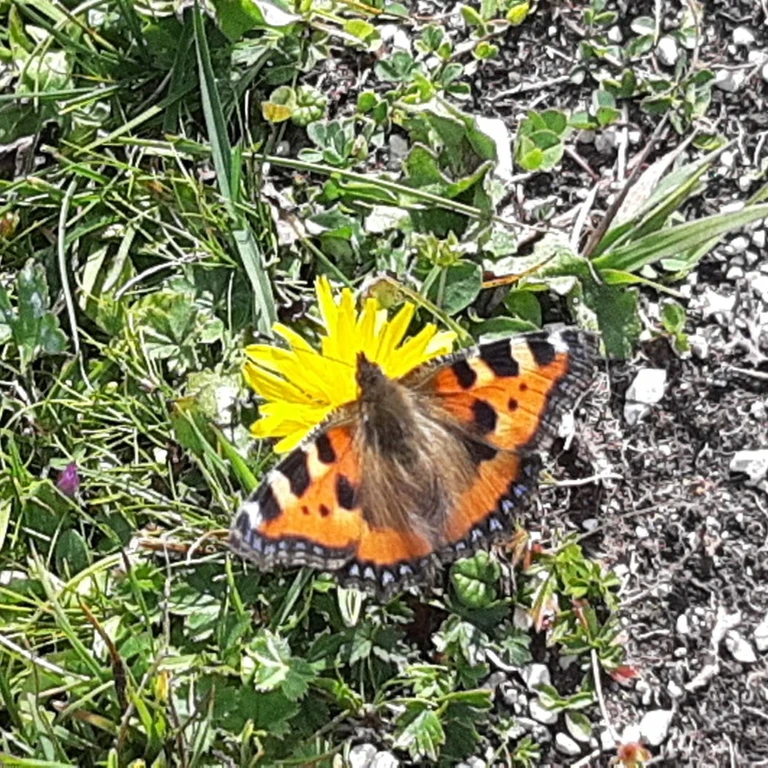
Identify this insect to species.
Aglais urticae
